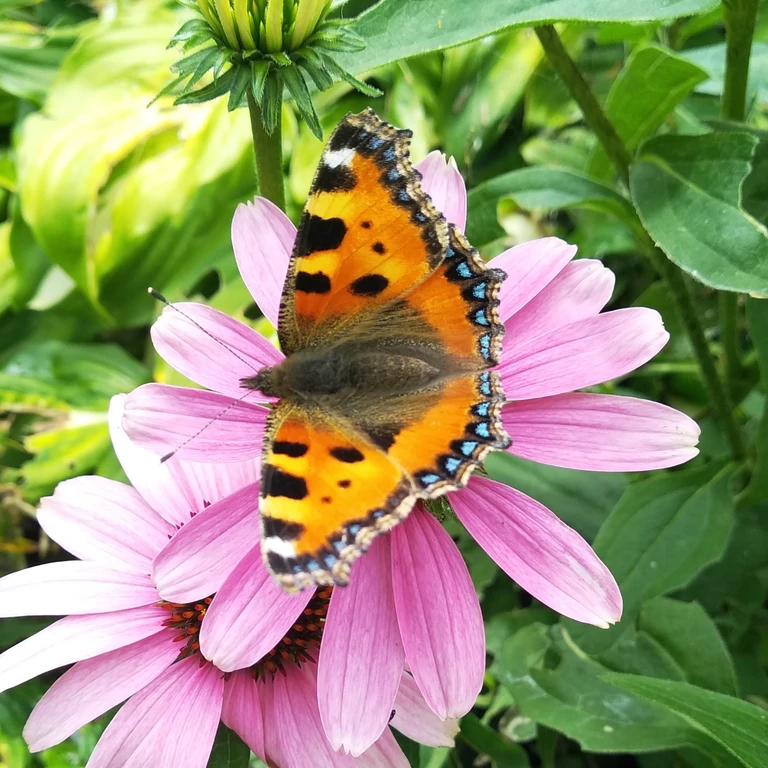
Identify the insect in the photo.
Aglais urticae
